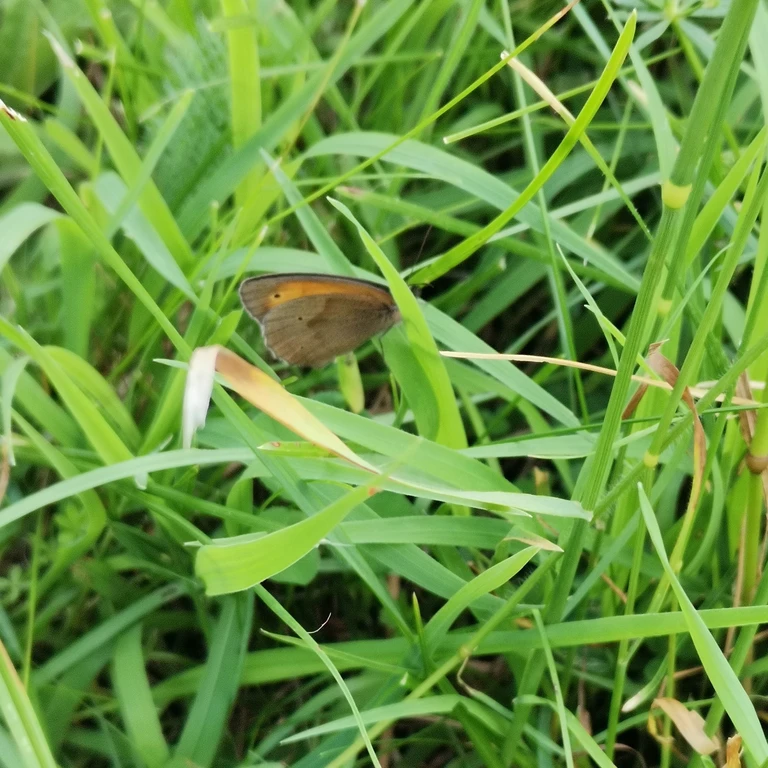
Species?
Maniola jurtina
